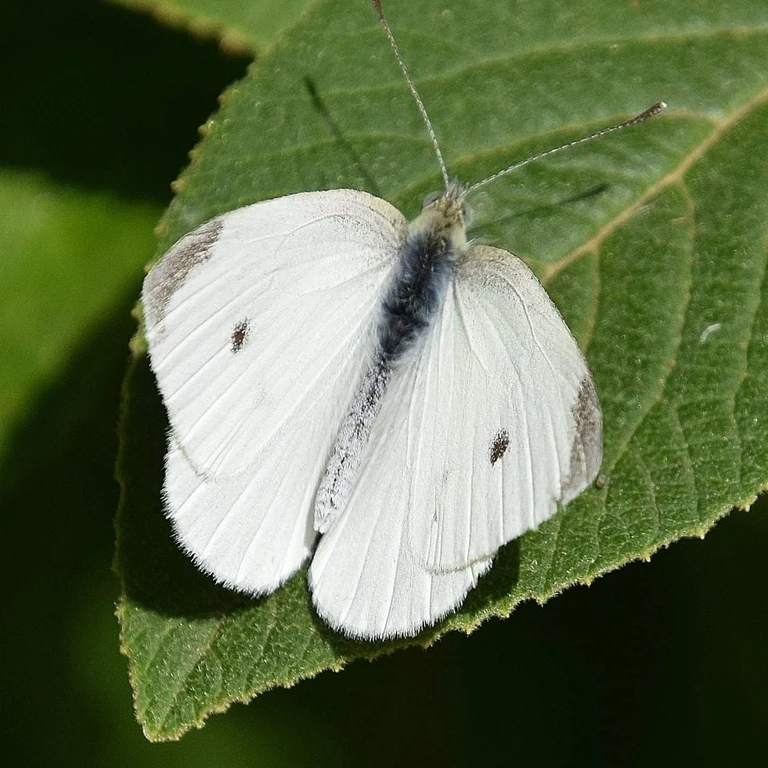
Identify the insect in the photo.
Pieris rapae
